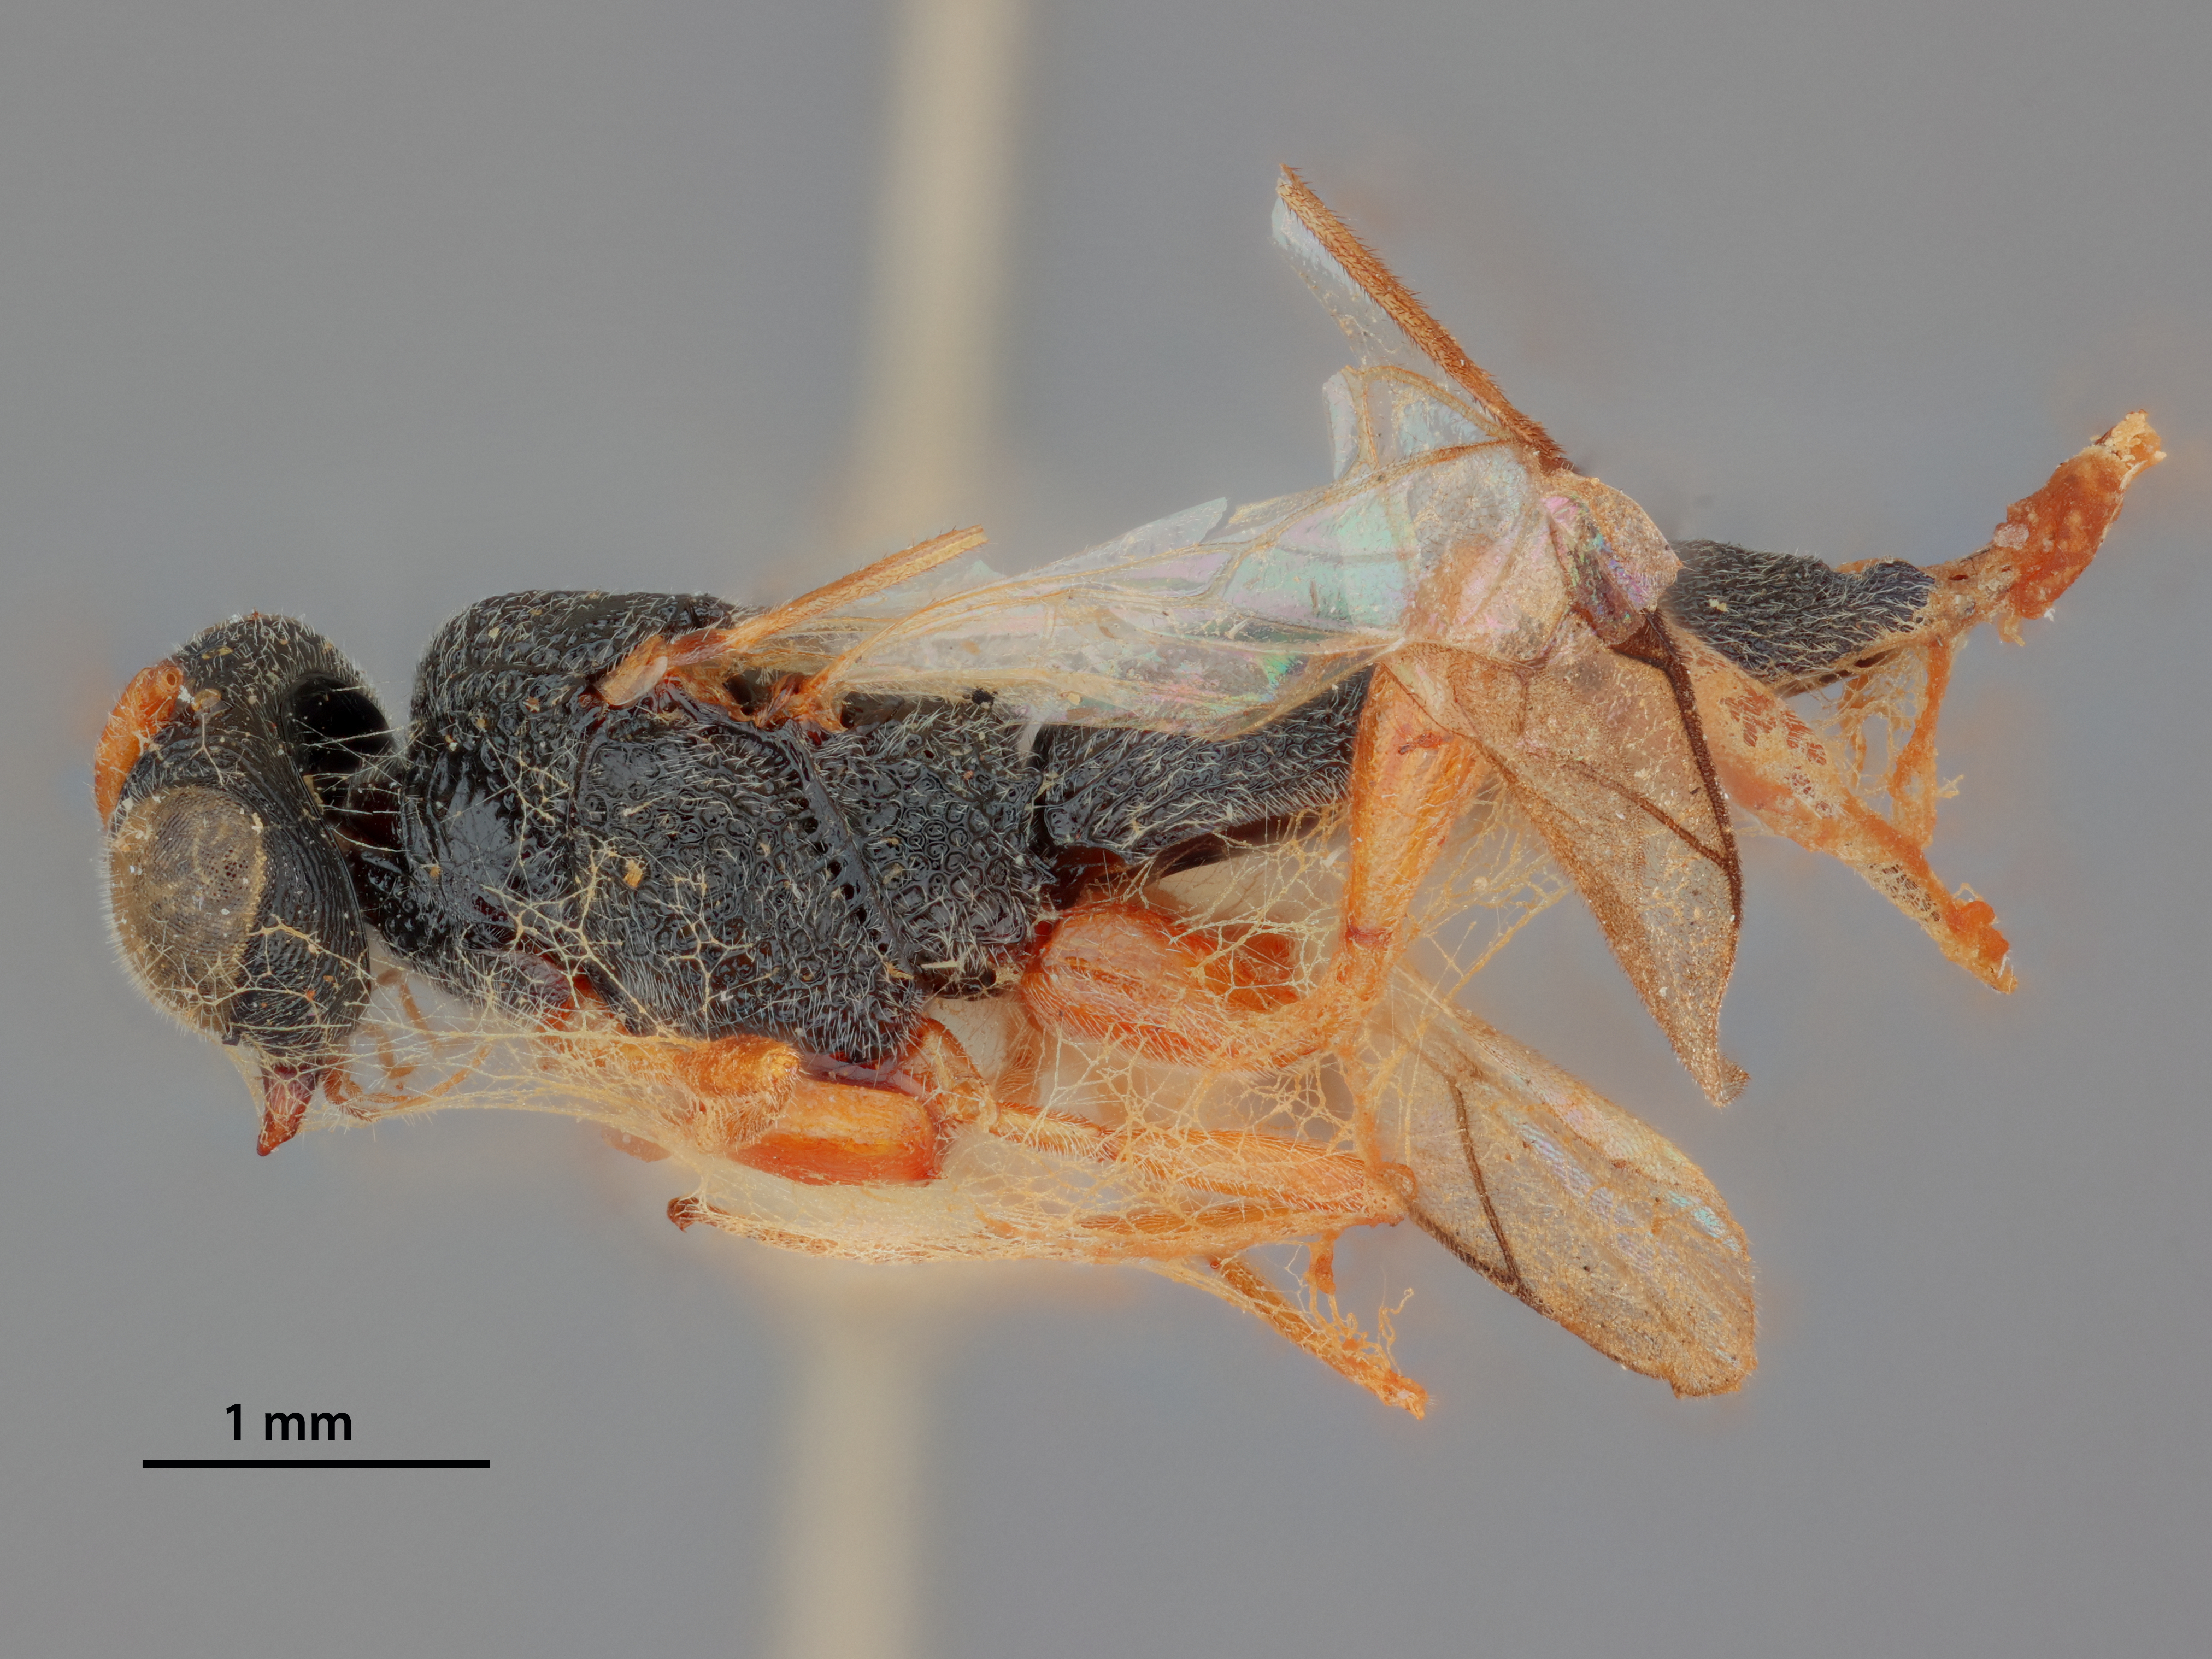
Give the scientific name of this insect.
Megachelonus rectangularis
